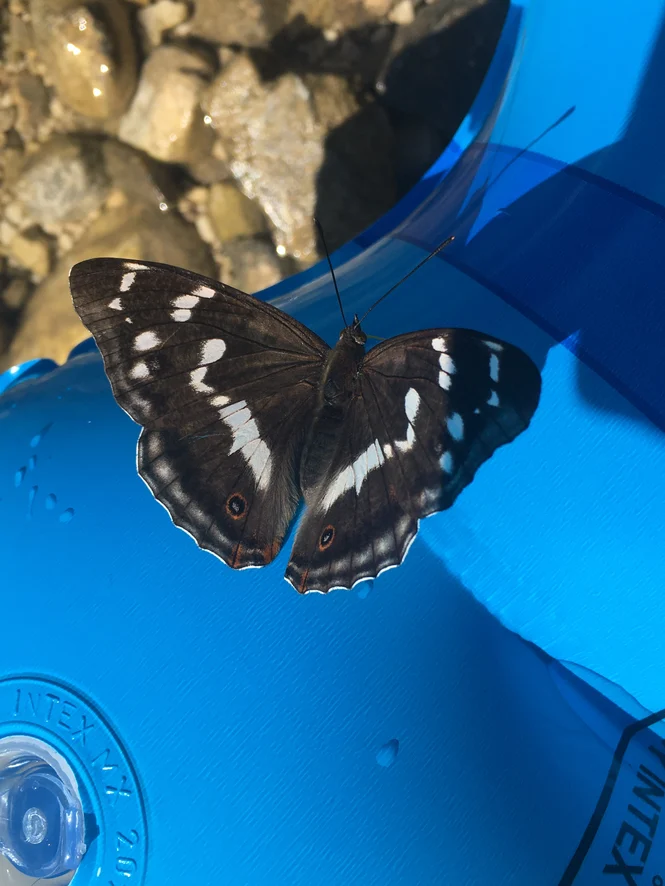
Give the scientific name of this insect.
Apatura iris
